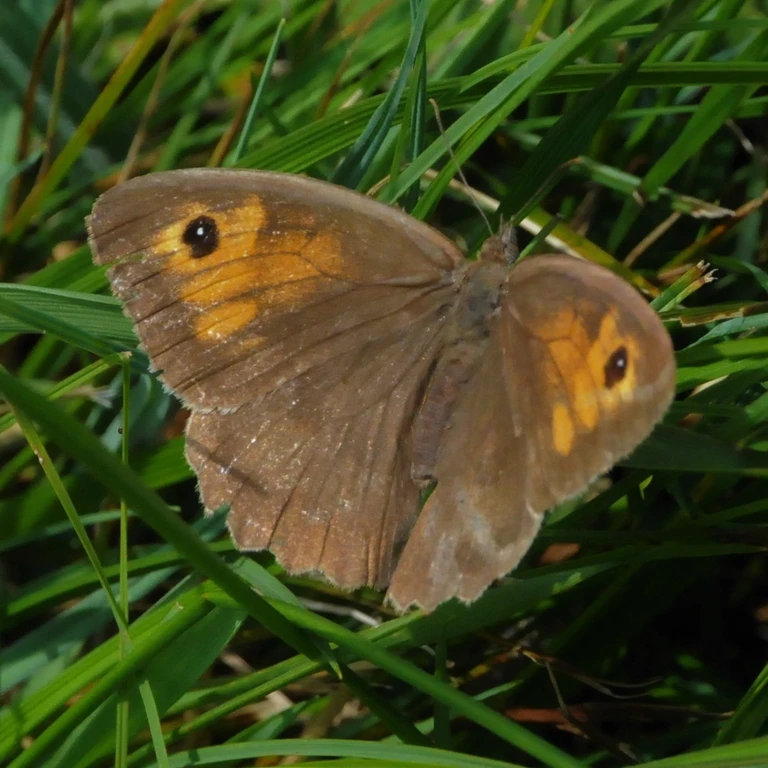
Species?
Maniola jurtina
